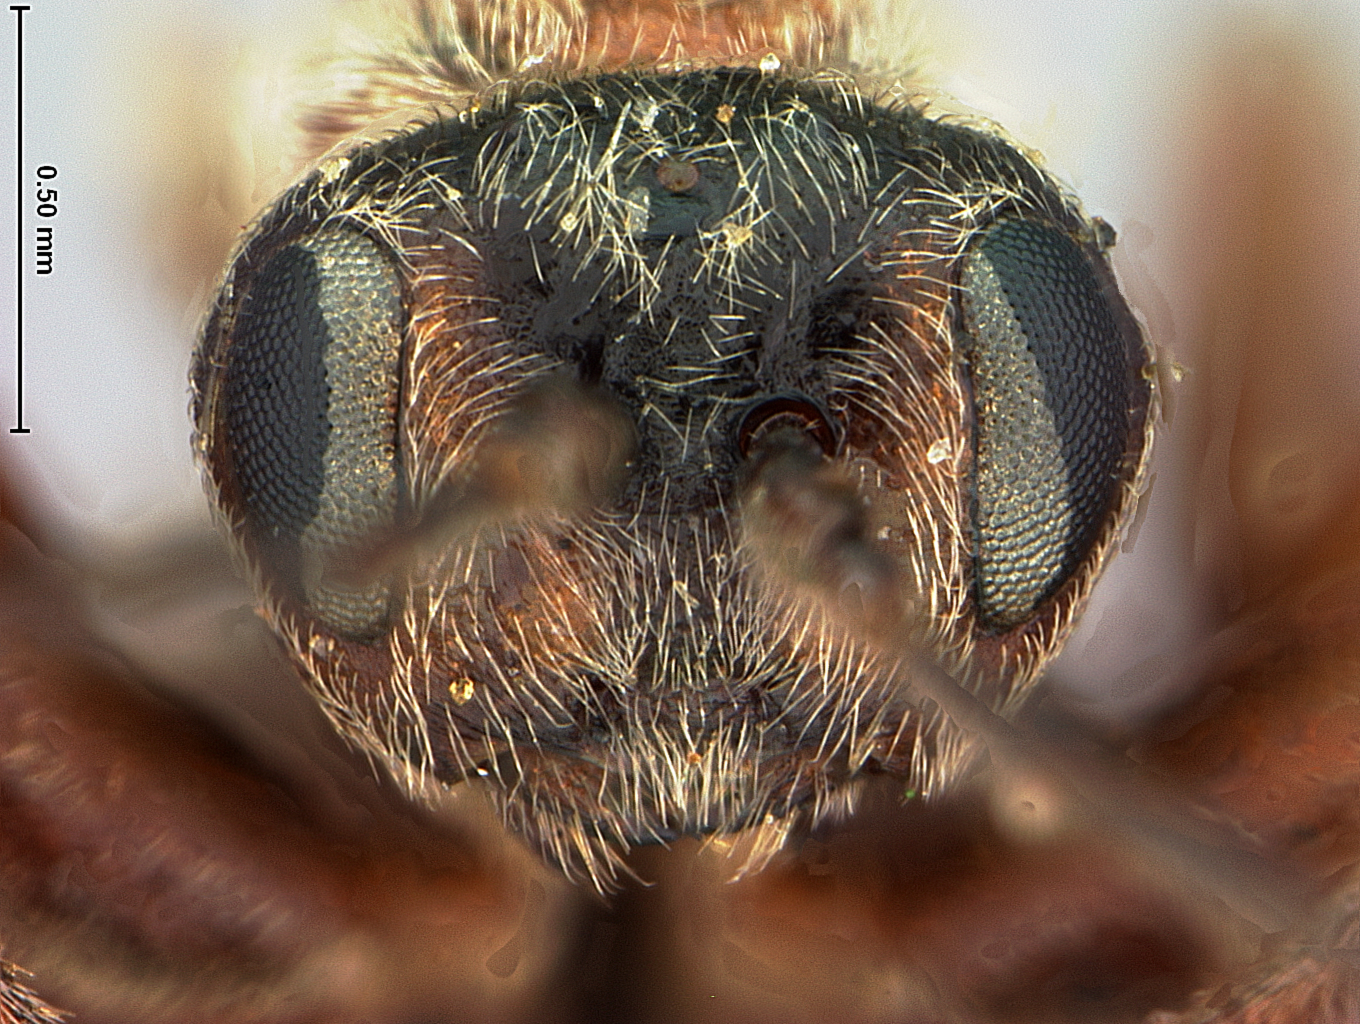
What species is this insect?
Acraspis alaria
